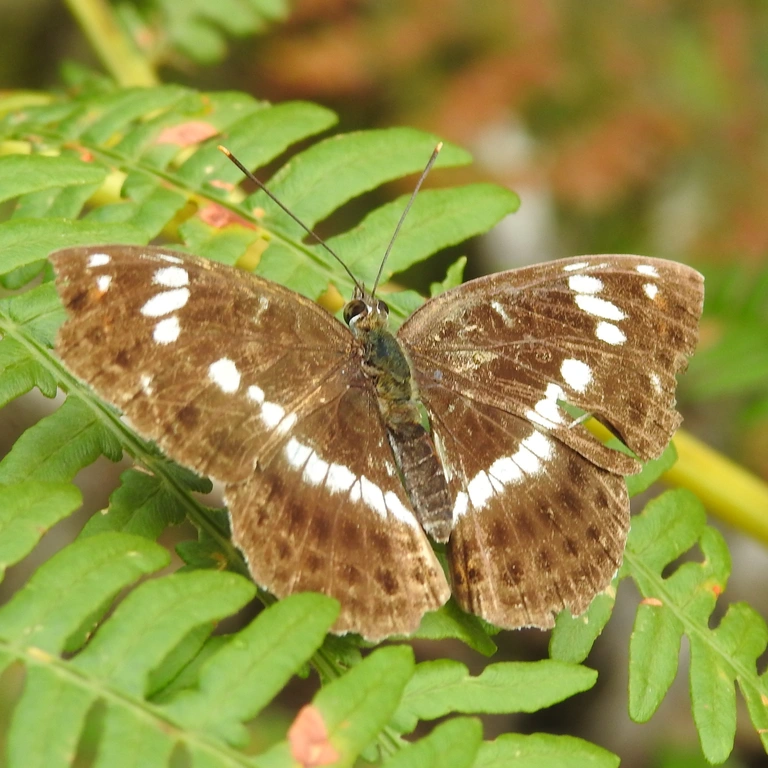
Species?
Limenitis camilla (also Ladoga camilla)
